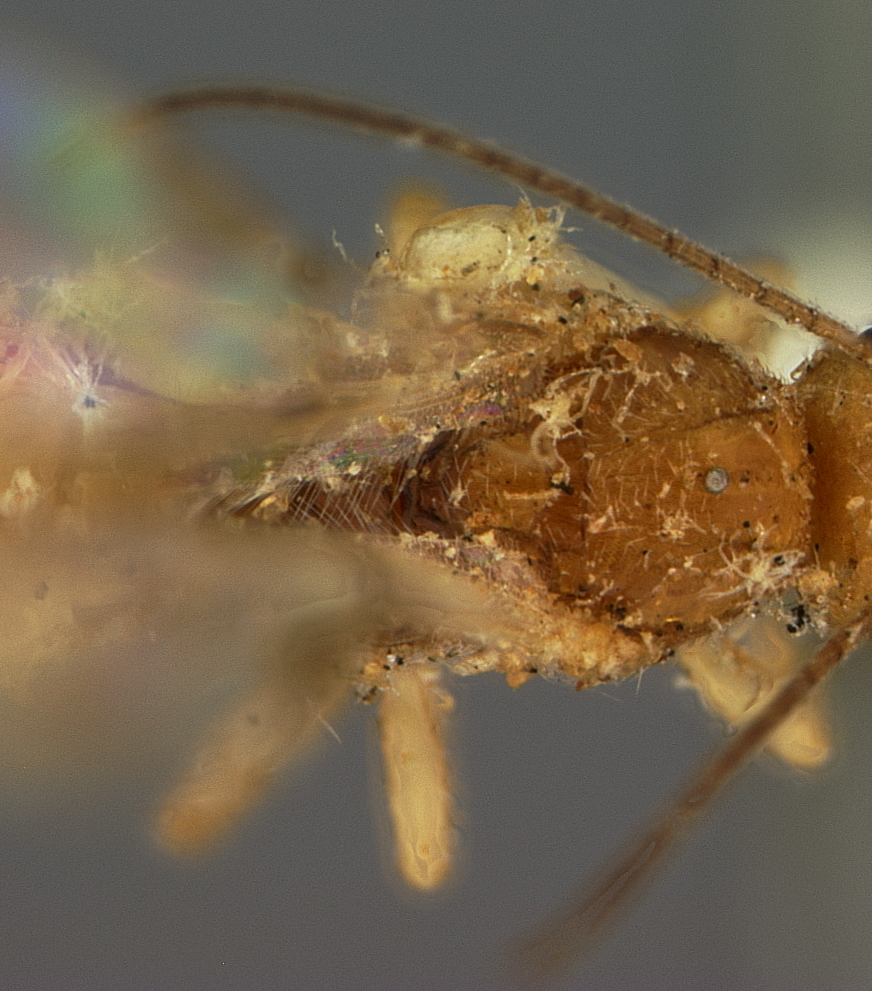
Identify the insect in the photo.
Bracon arizonensis
